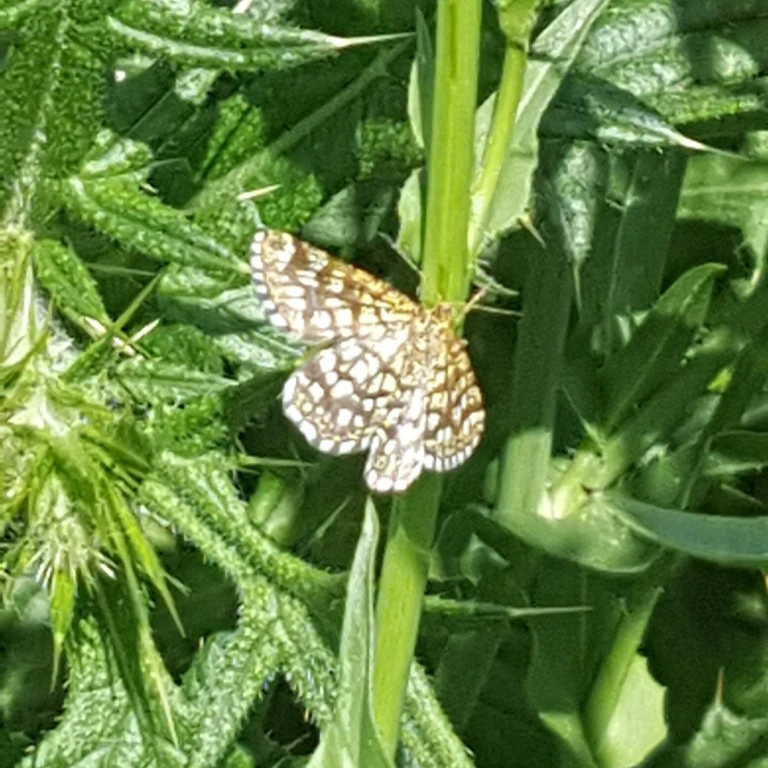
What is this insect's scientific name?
Chiasmia clathrata
